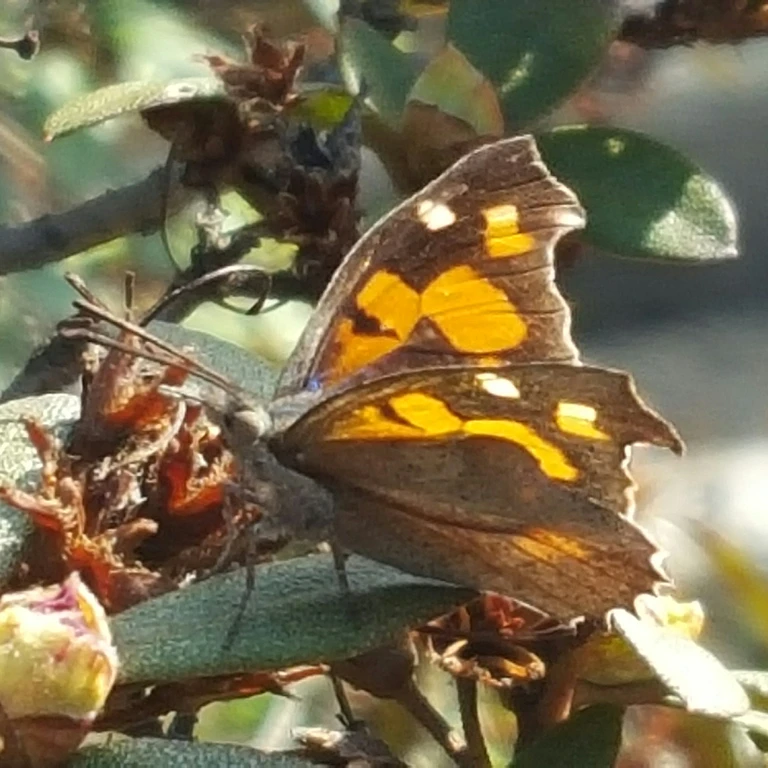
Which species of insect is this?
Libythea celtis
